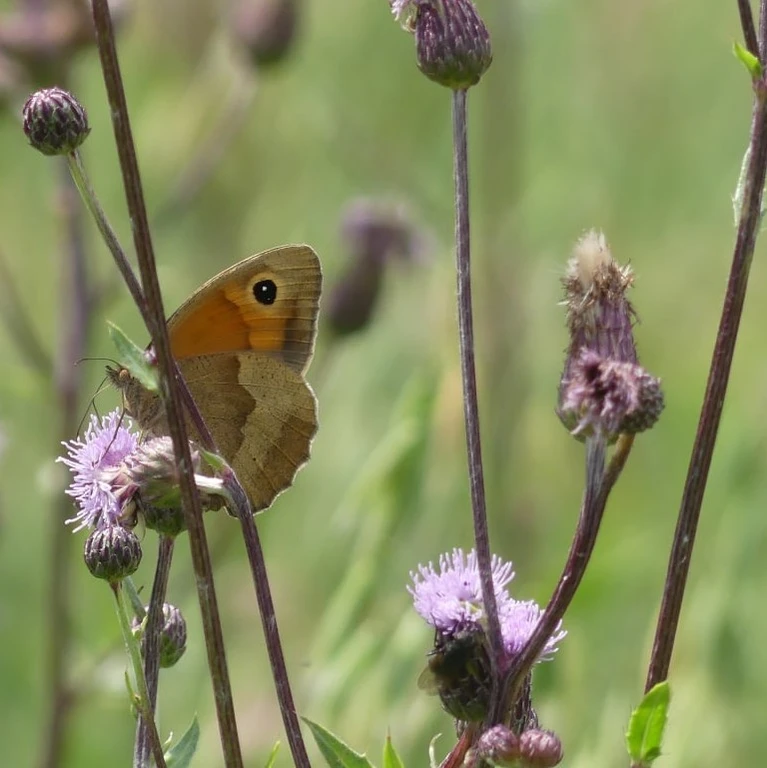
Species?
Maniola jurtina
